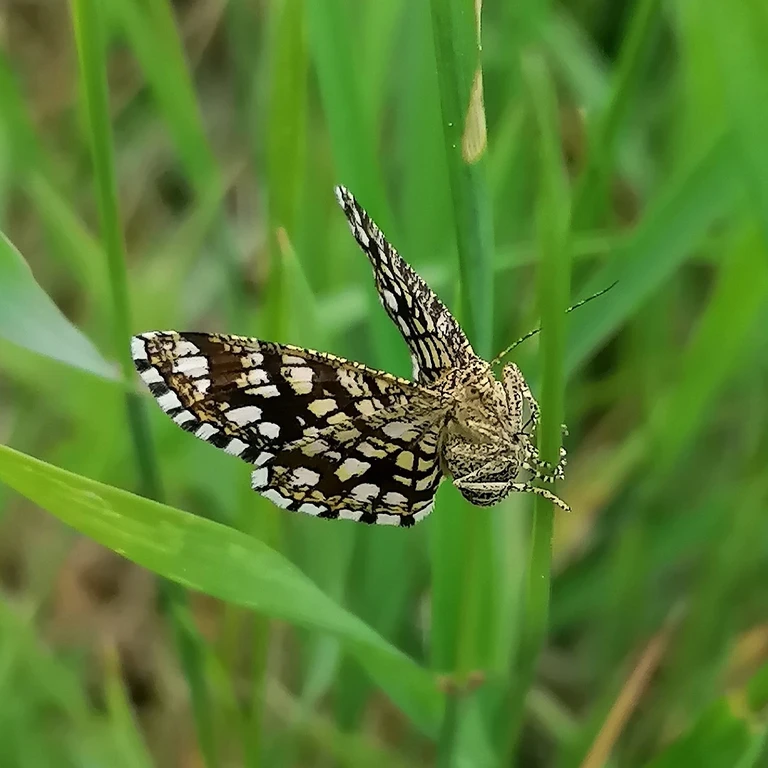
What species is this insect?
Chiasmia clathrata
